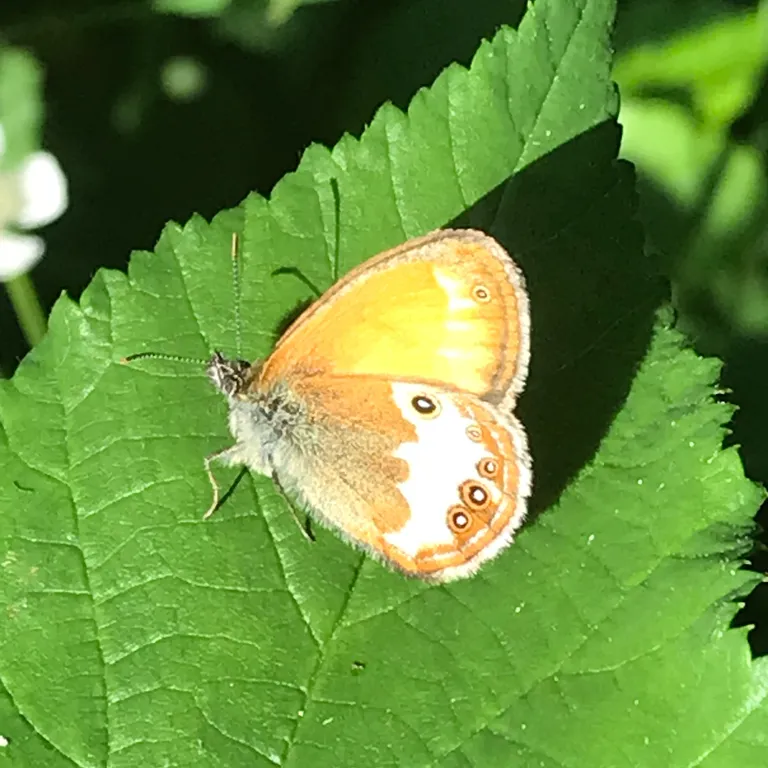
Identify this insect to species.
Coenonympha arcania
